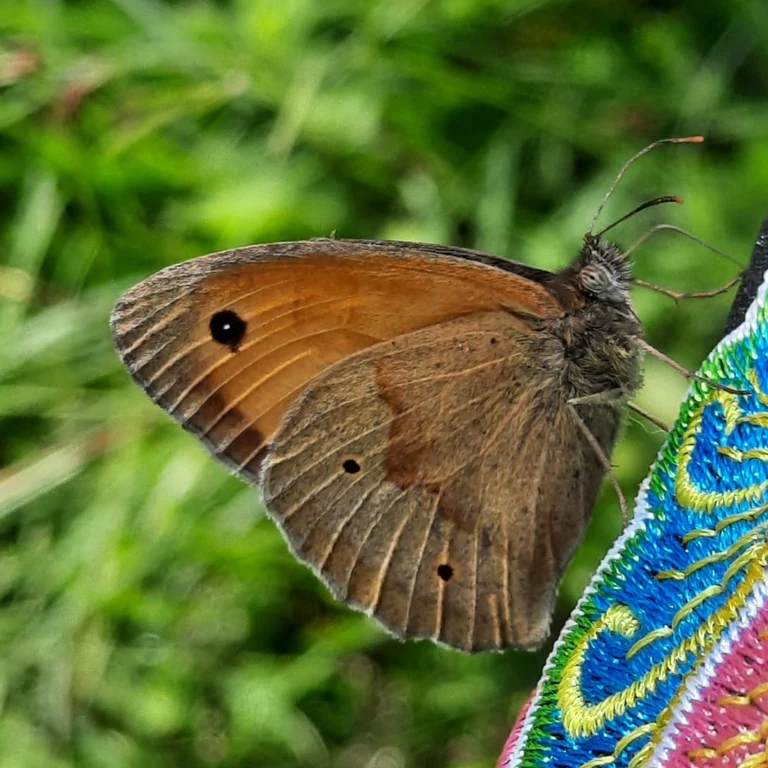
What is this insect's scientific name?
Maniola jurtina
